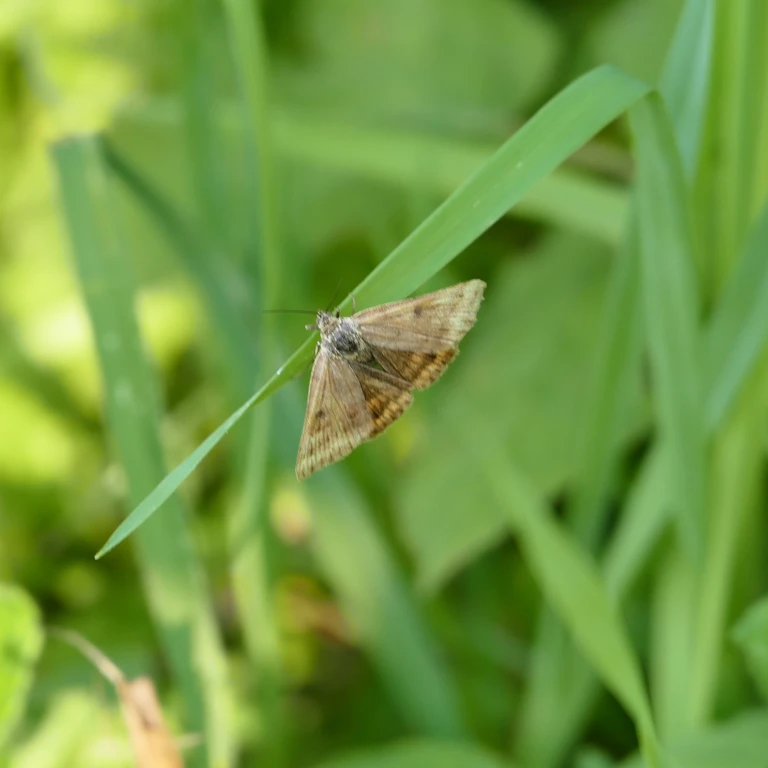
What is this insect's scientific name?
Euclidia glyphica
